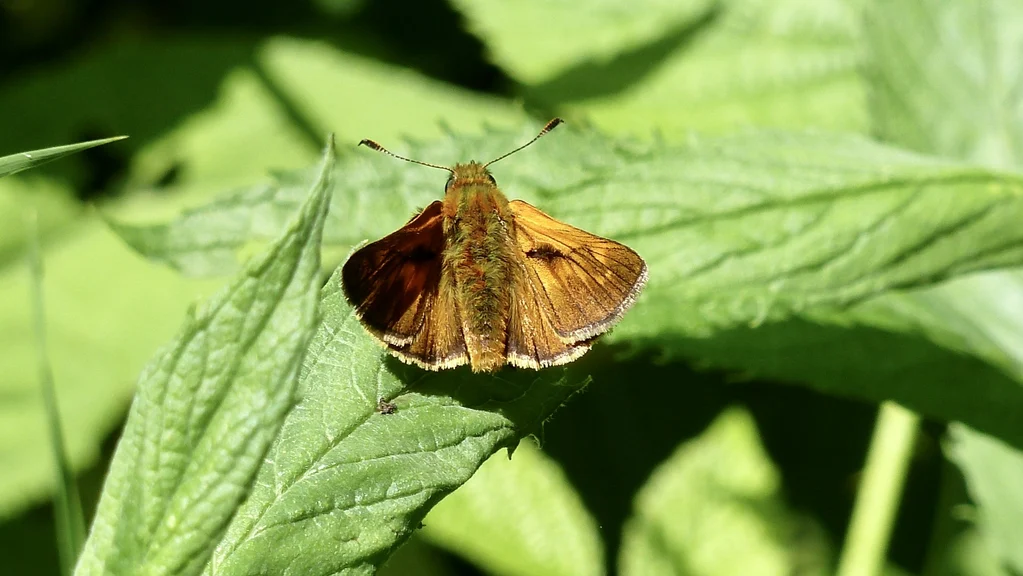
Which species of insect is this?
Ochlodes sylvanus (also Ochlodes venata)
